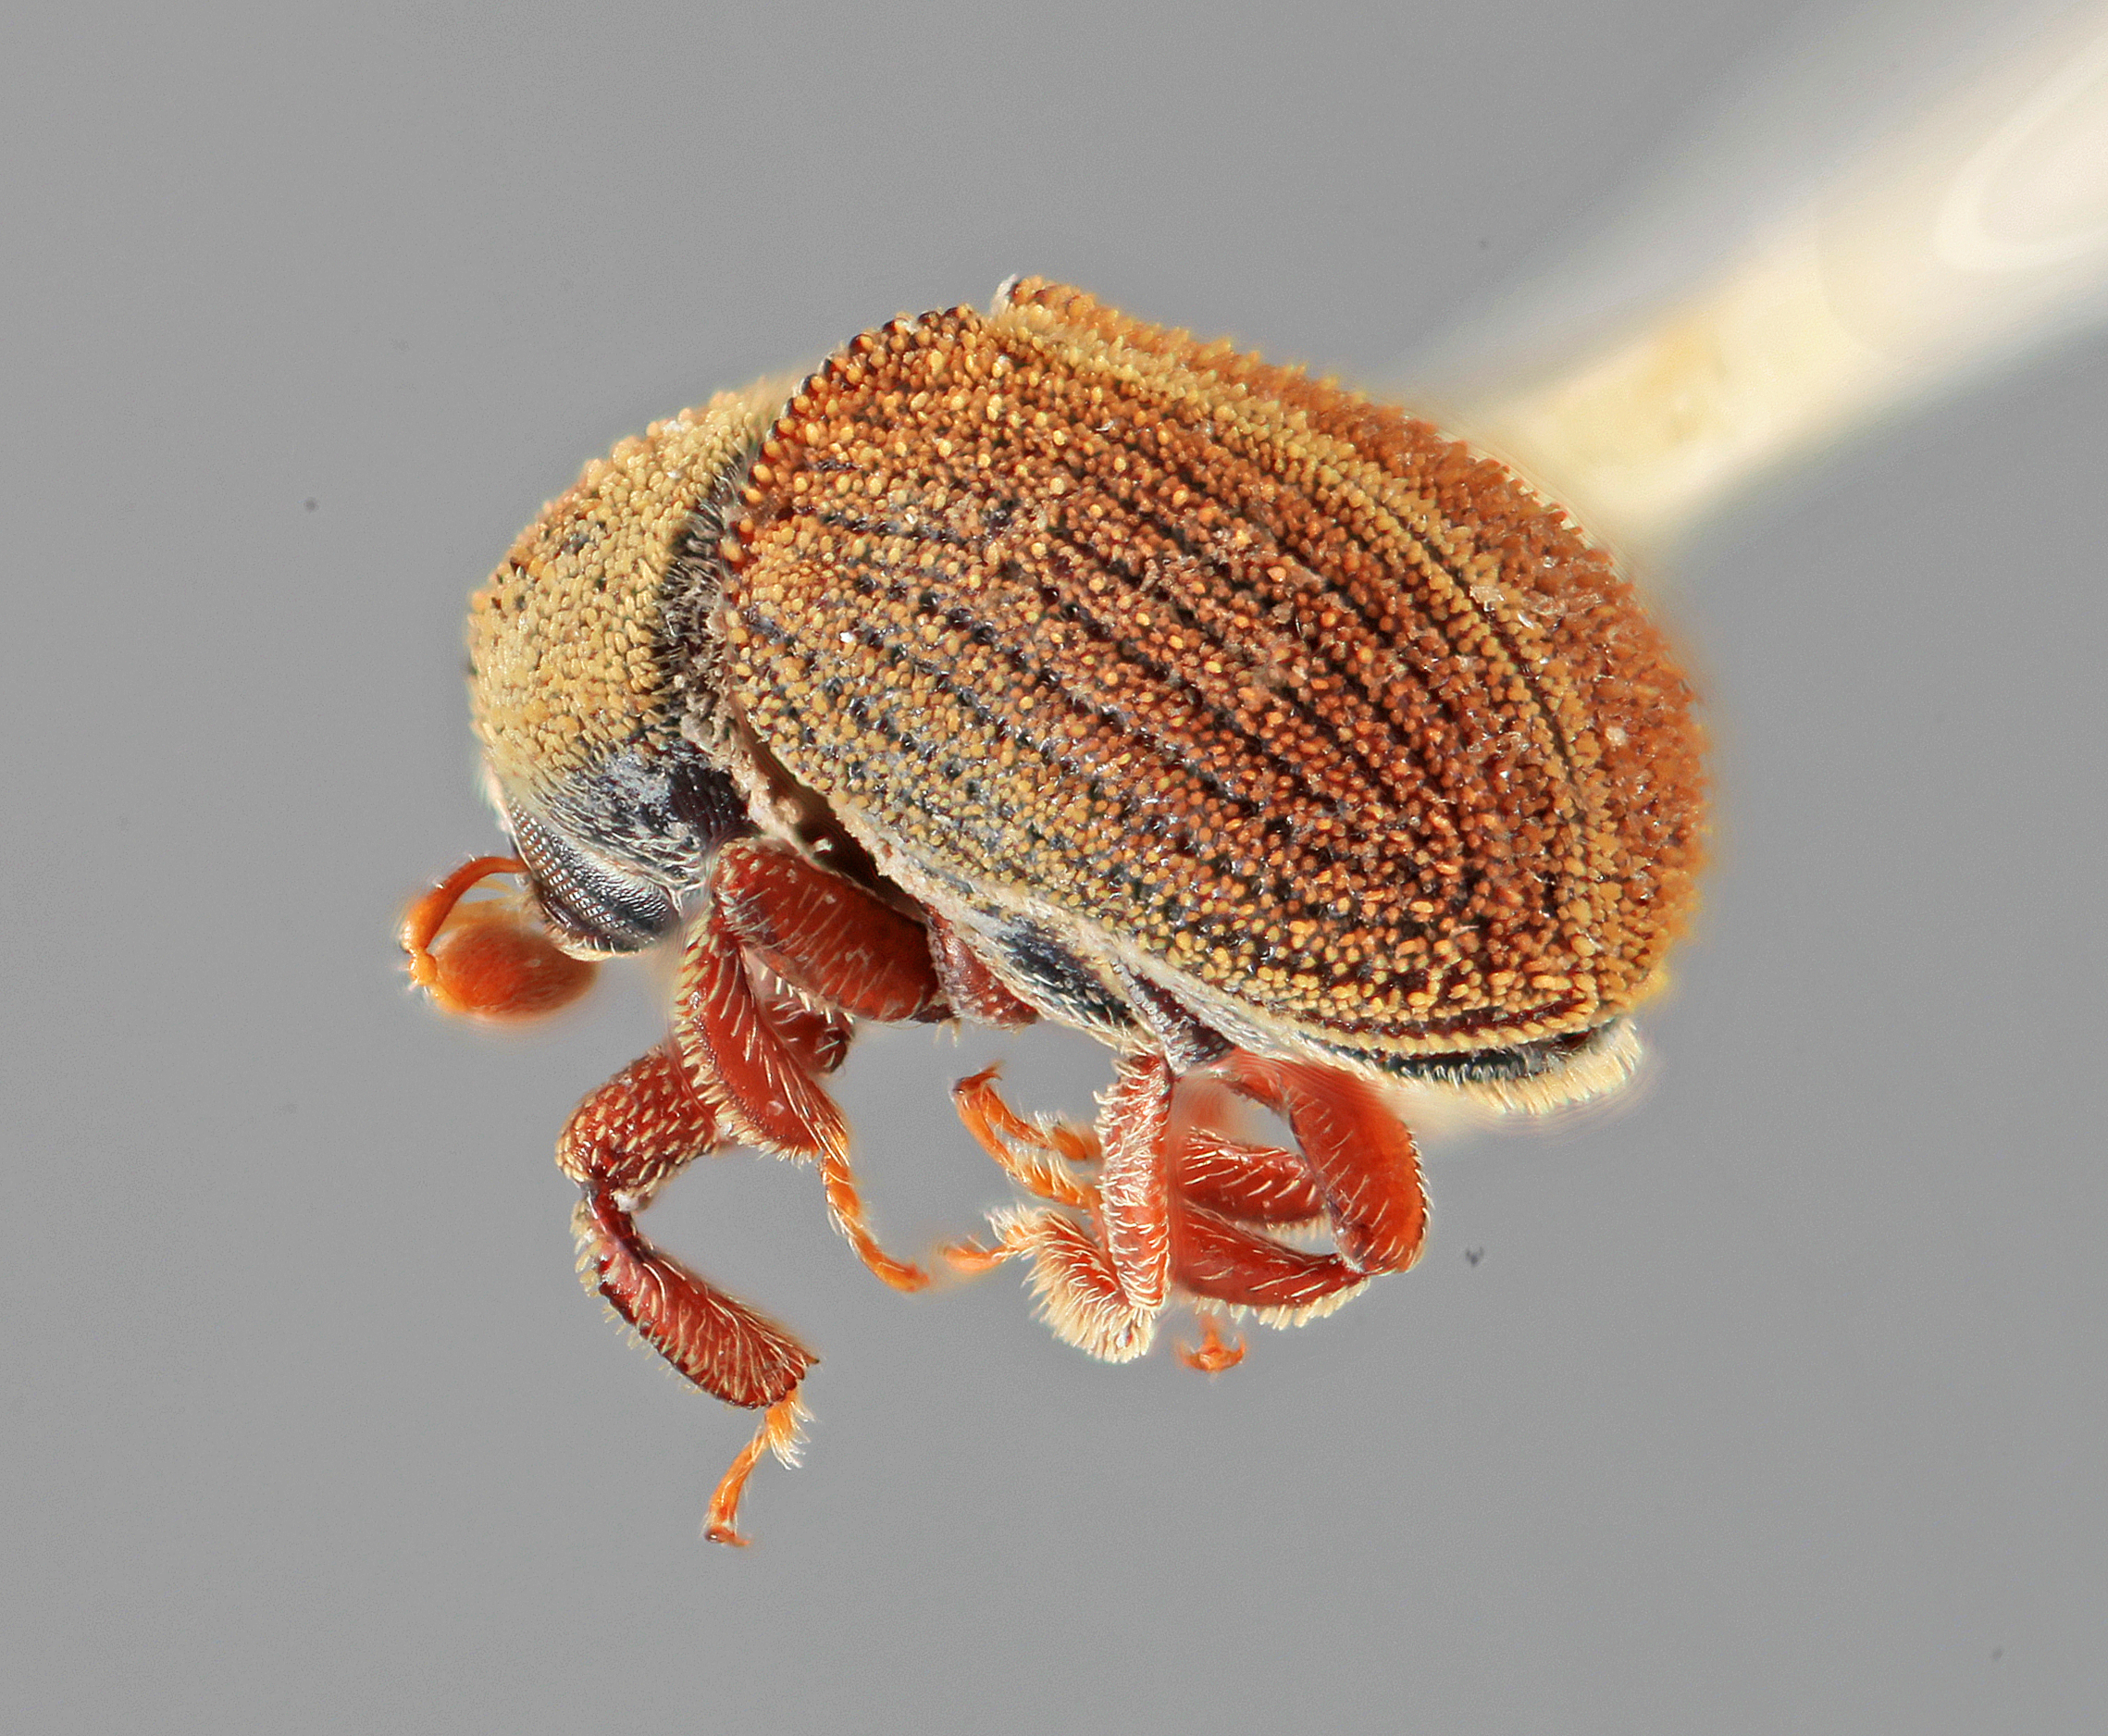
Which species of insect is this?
Chramesus secus
